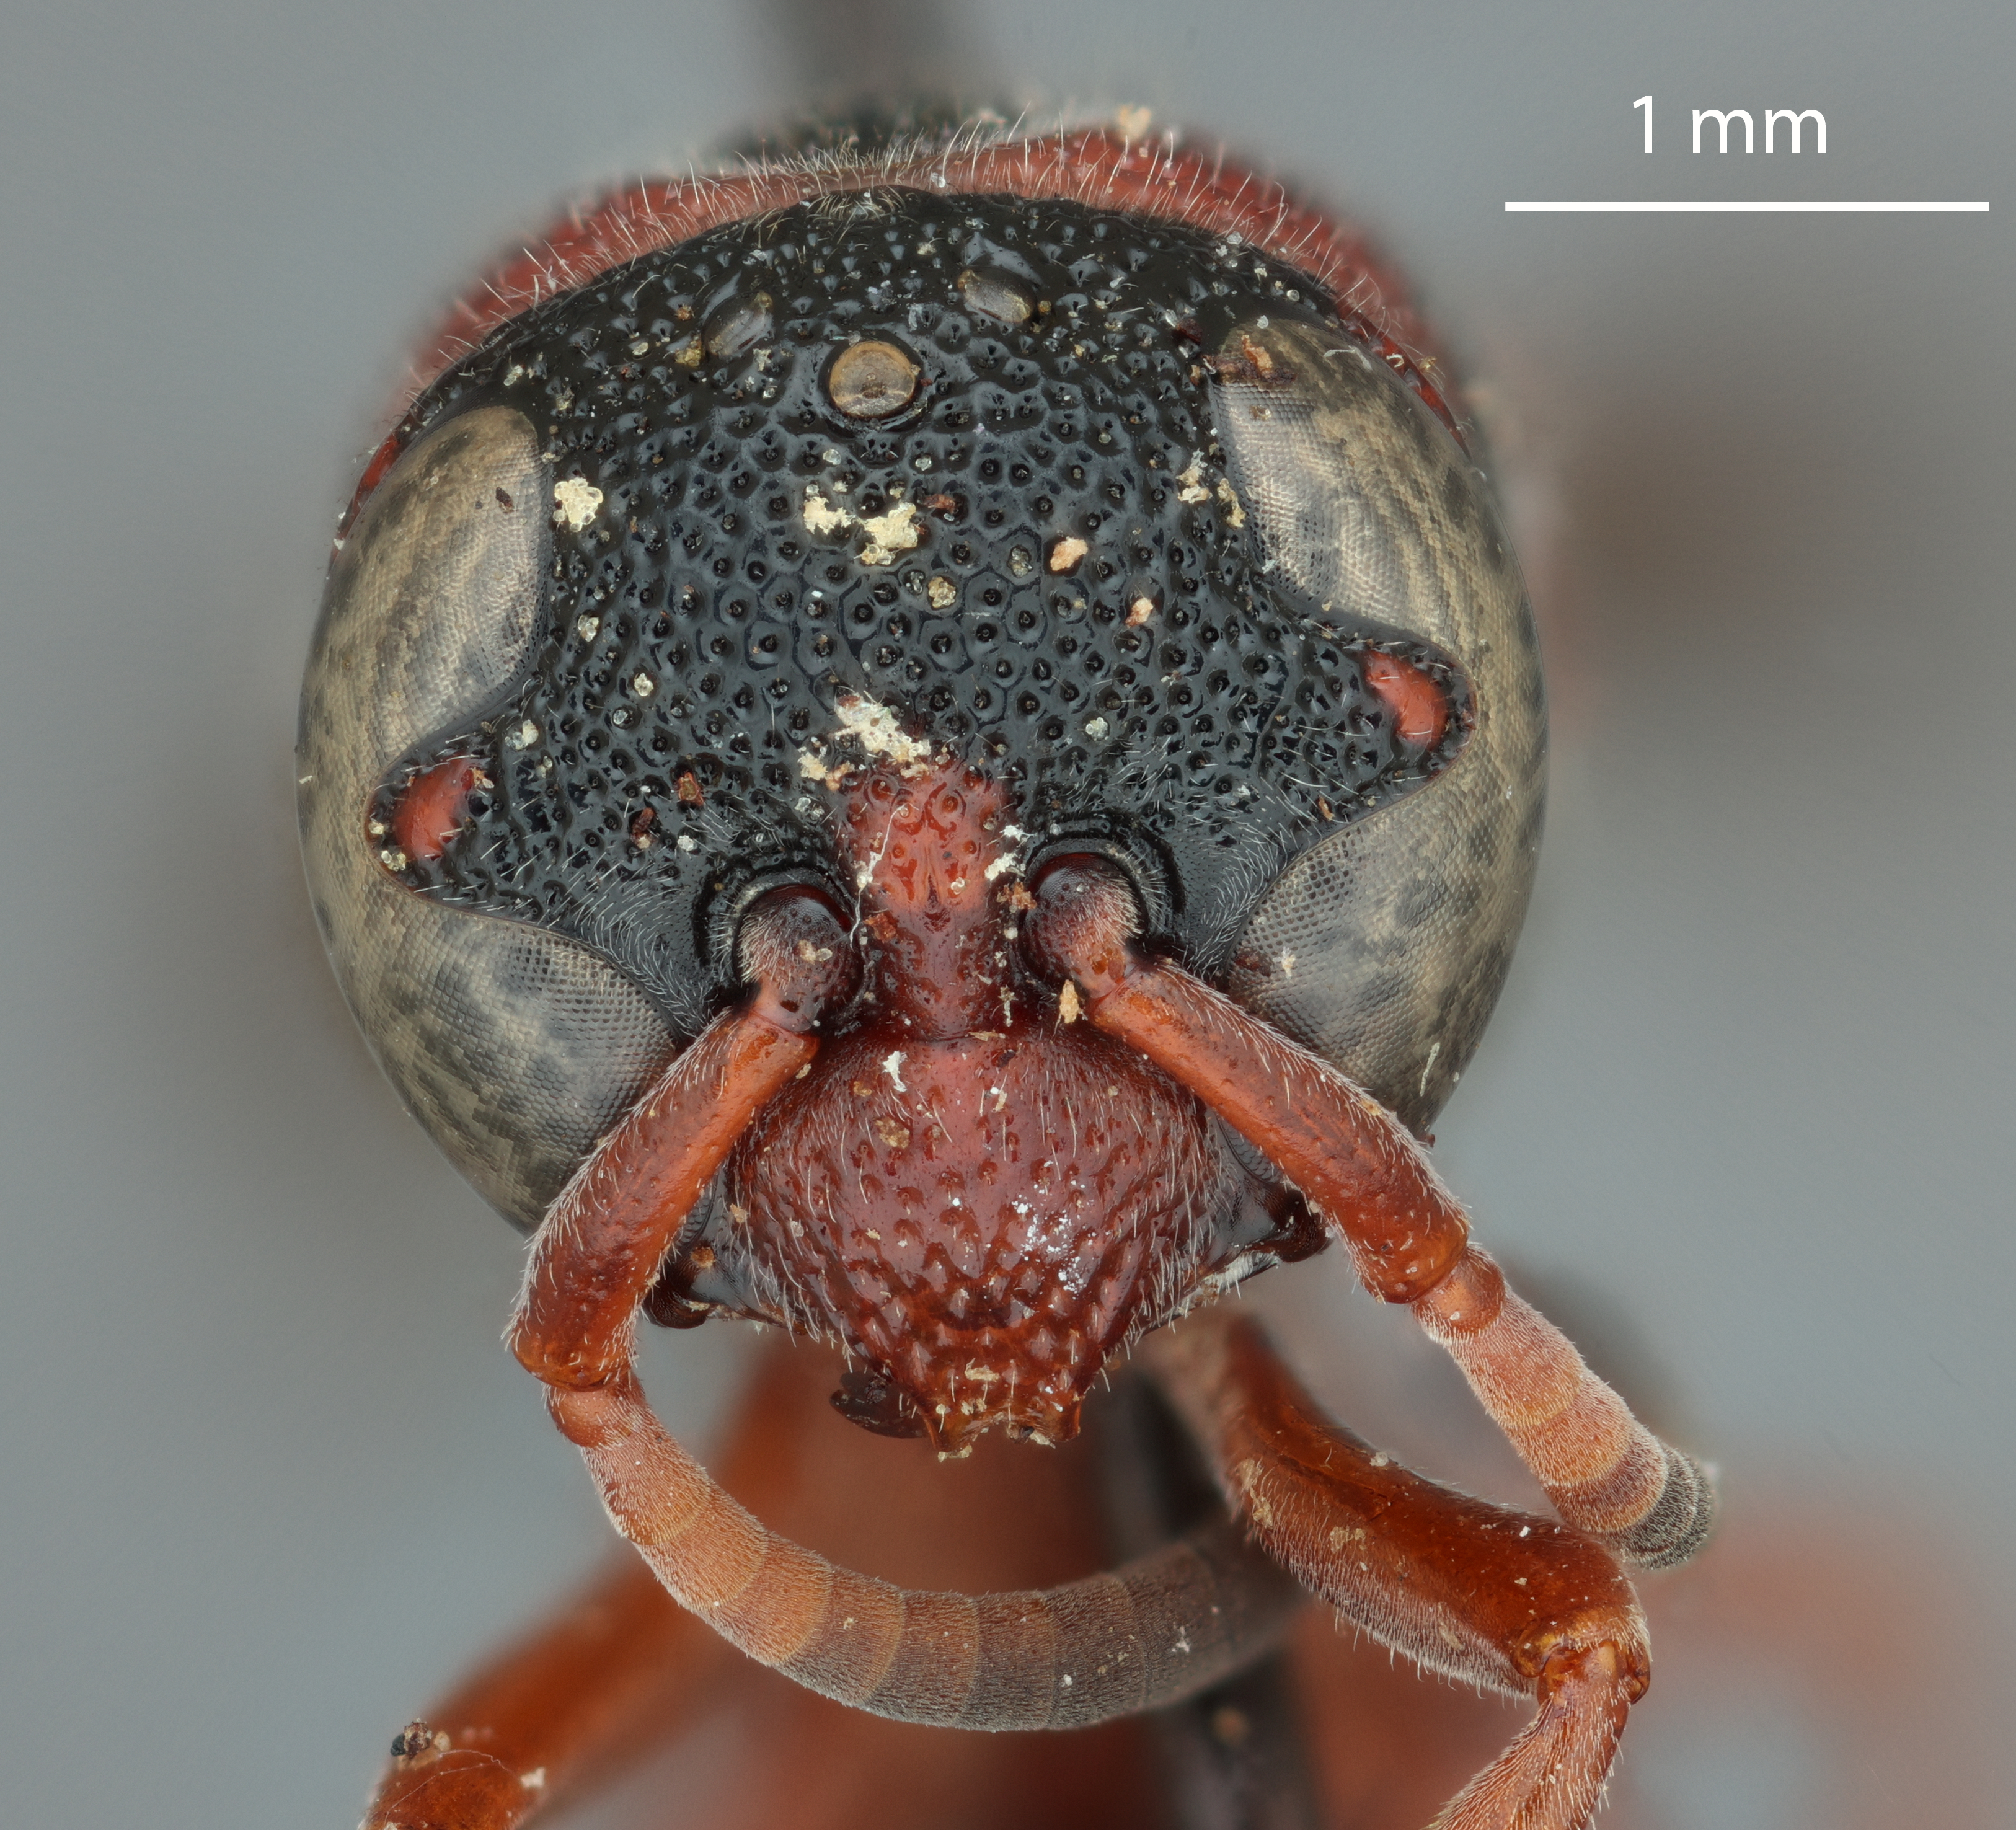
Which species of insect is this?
Stenodynerus anacardivora
